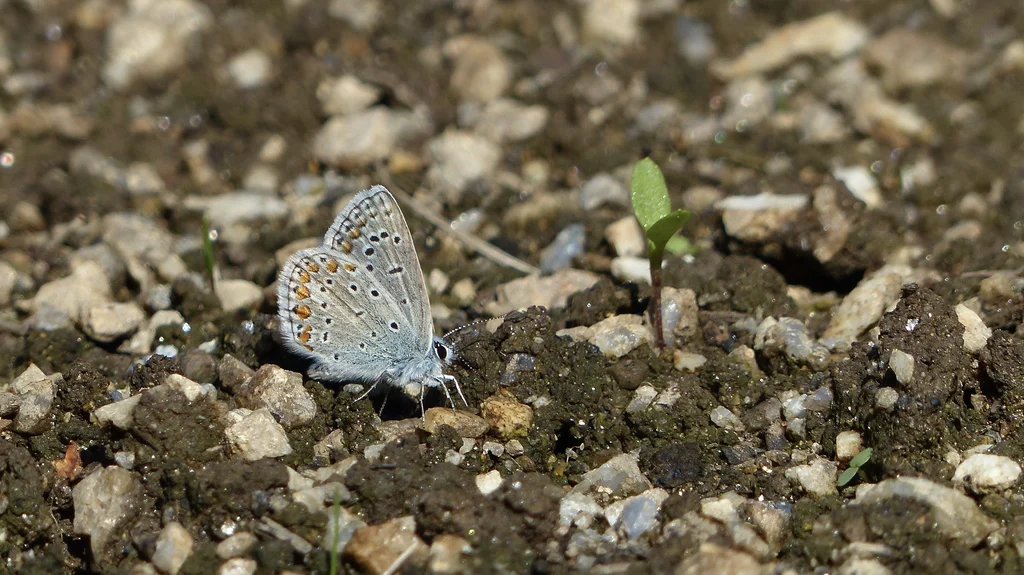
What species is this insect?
Polyommatus icarus
